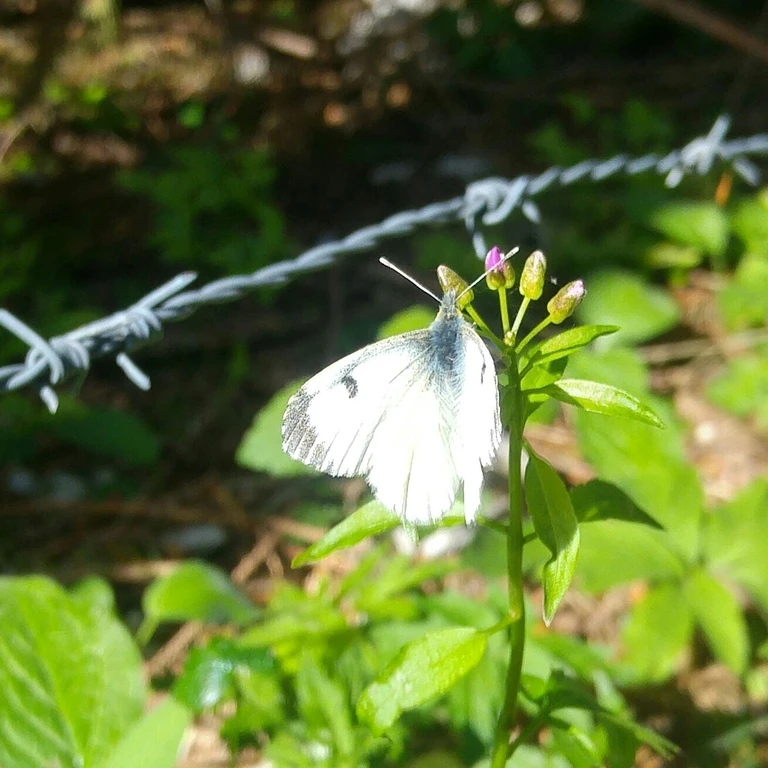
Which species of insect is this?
Anthocharis cardamines
